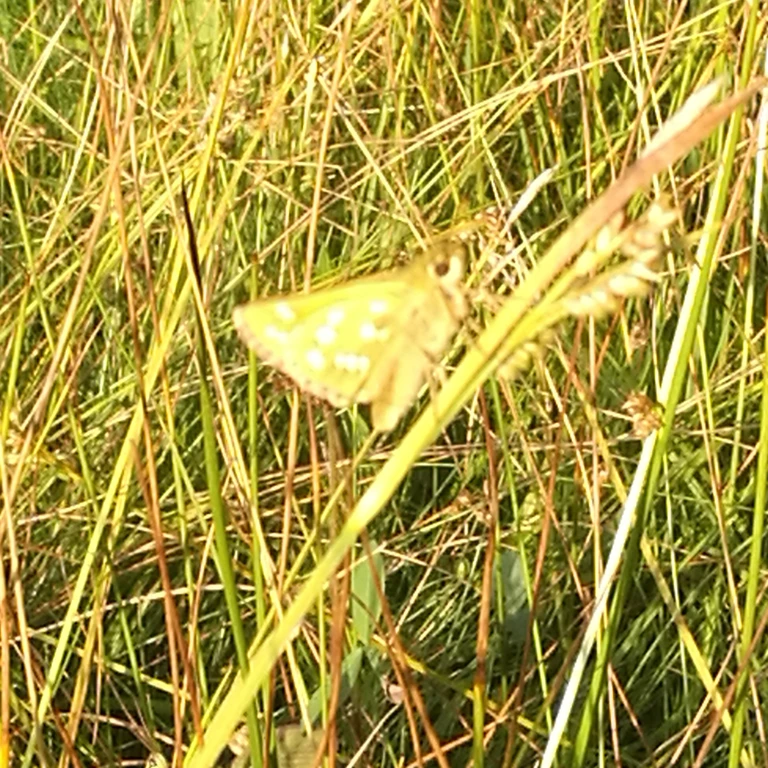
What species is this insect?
Hesperia comma
